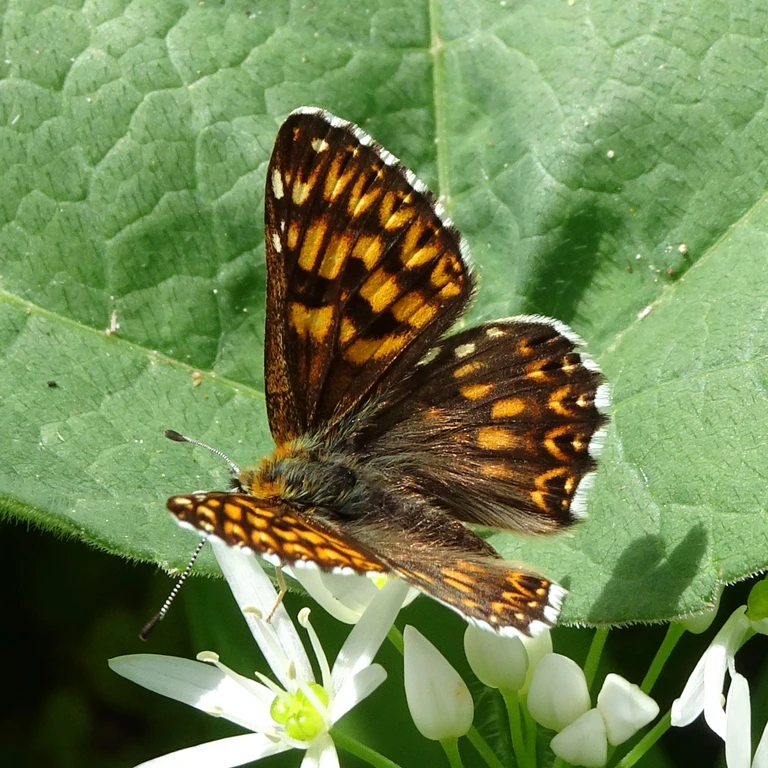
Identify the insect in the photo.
Hamearis lucina
